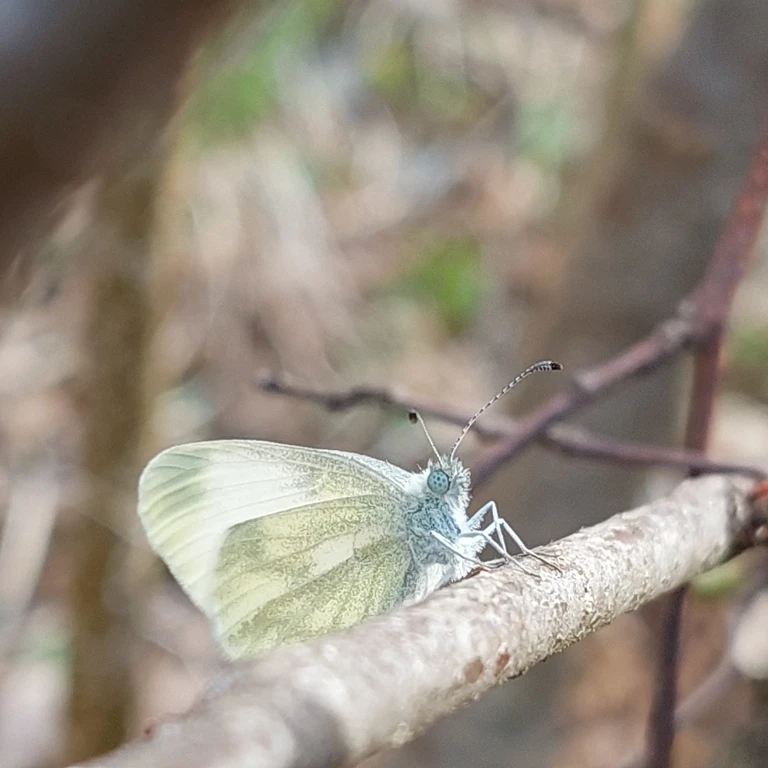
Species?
Leptidea sinapis/juvernica
